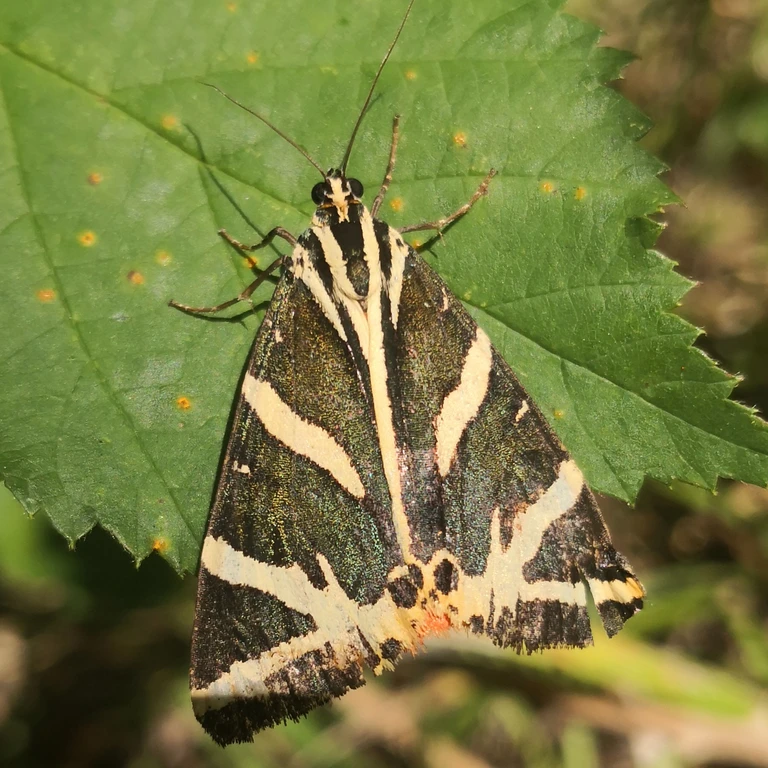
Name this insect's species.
Euplagia quadripunctaria
